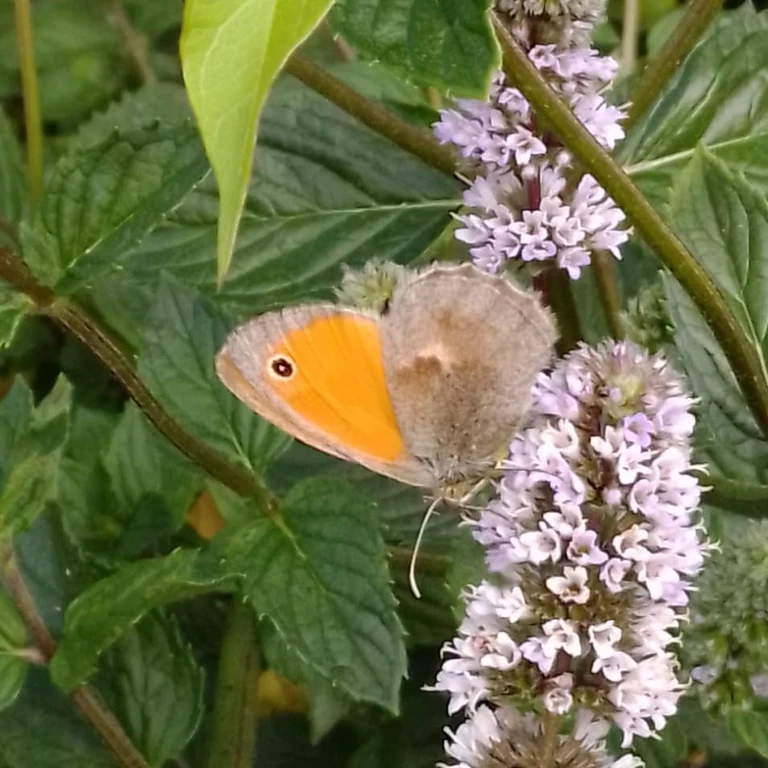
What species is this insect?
Coenonympha pamphilus
